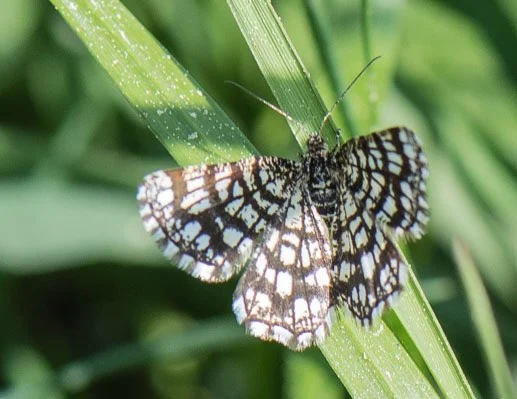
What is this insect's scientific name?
Chiasmia clathrata
